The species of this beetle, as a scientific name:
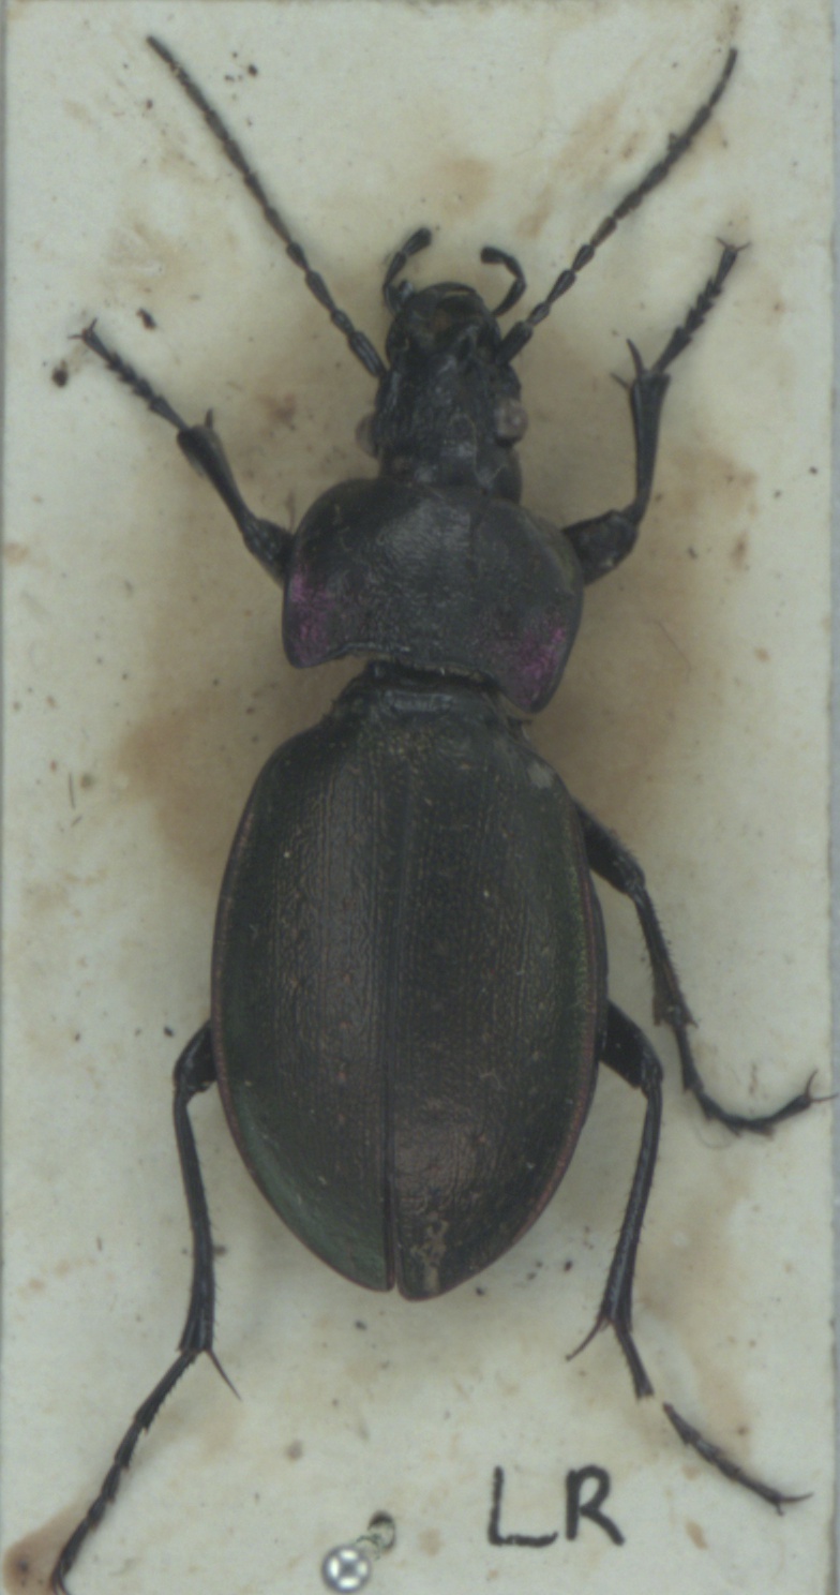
Carabus nemoralis
